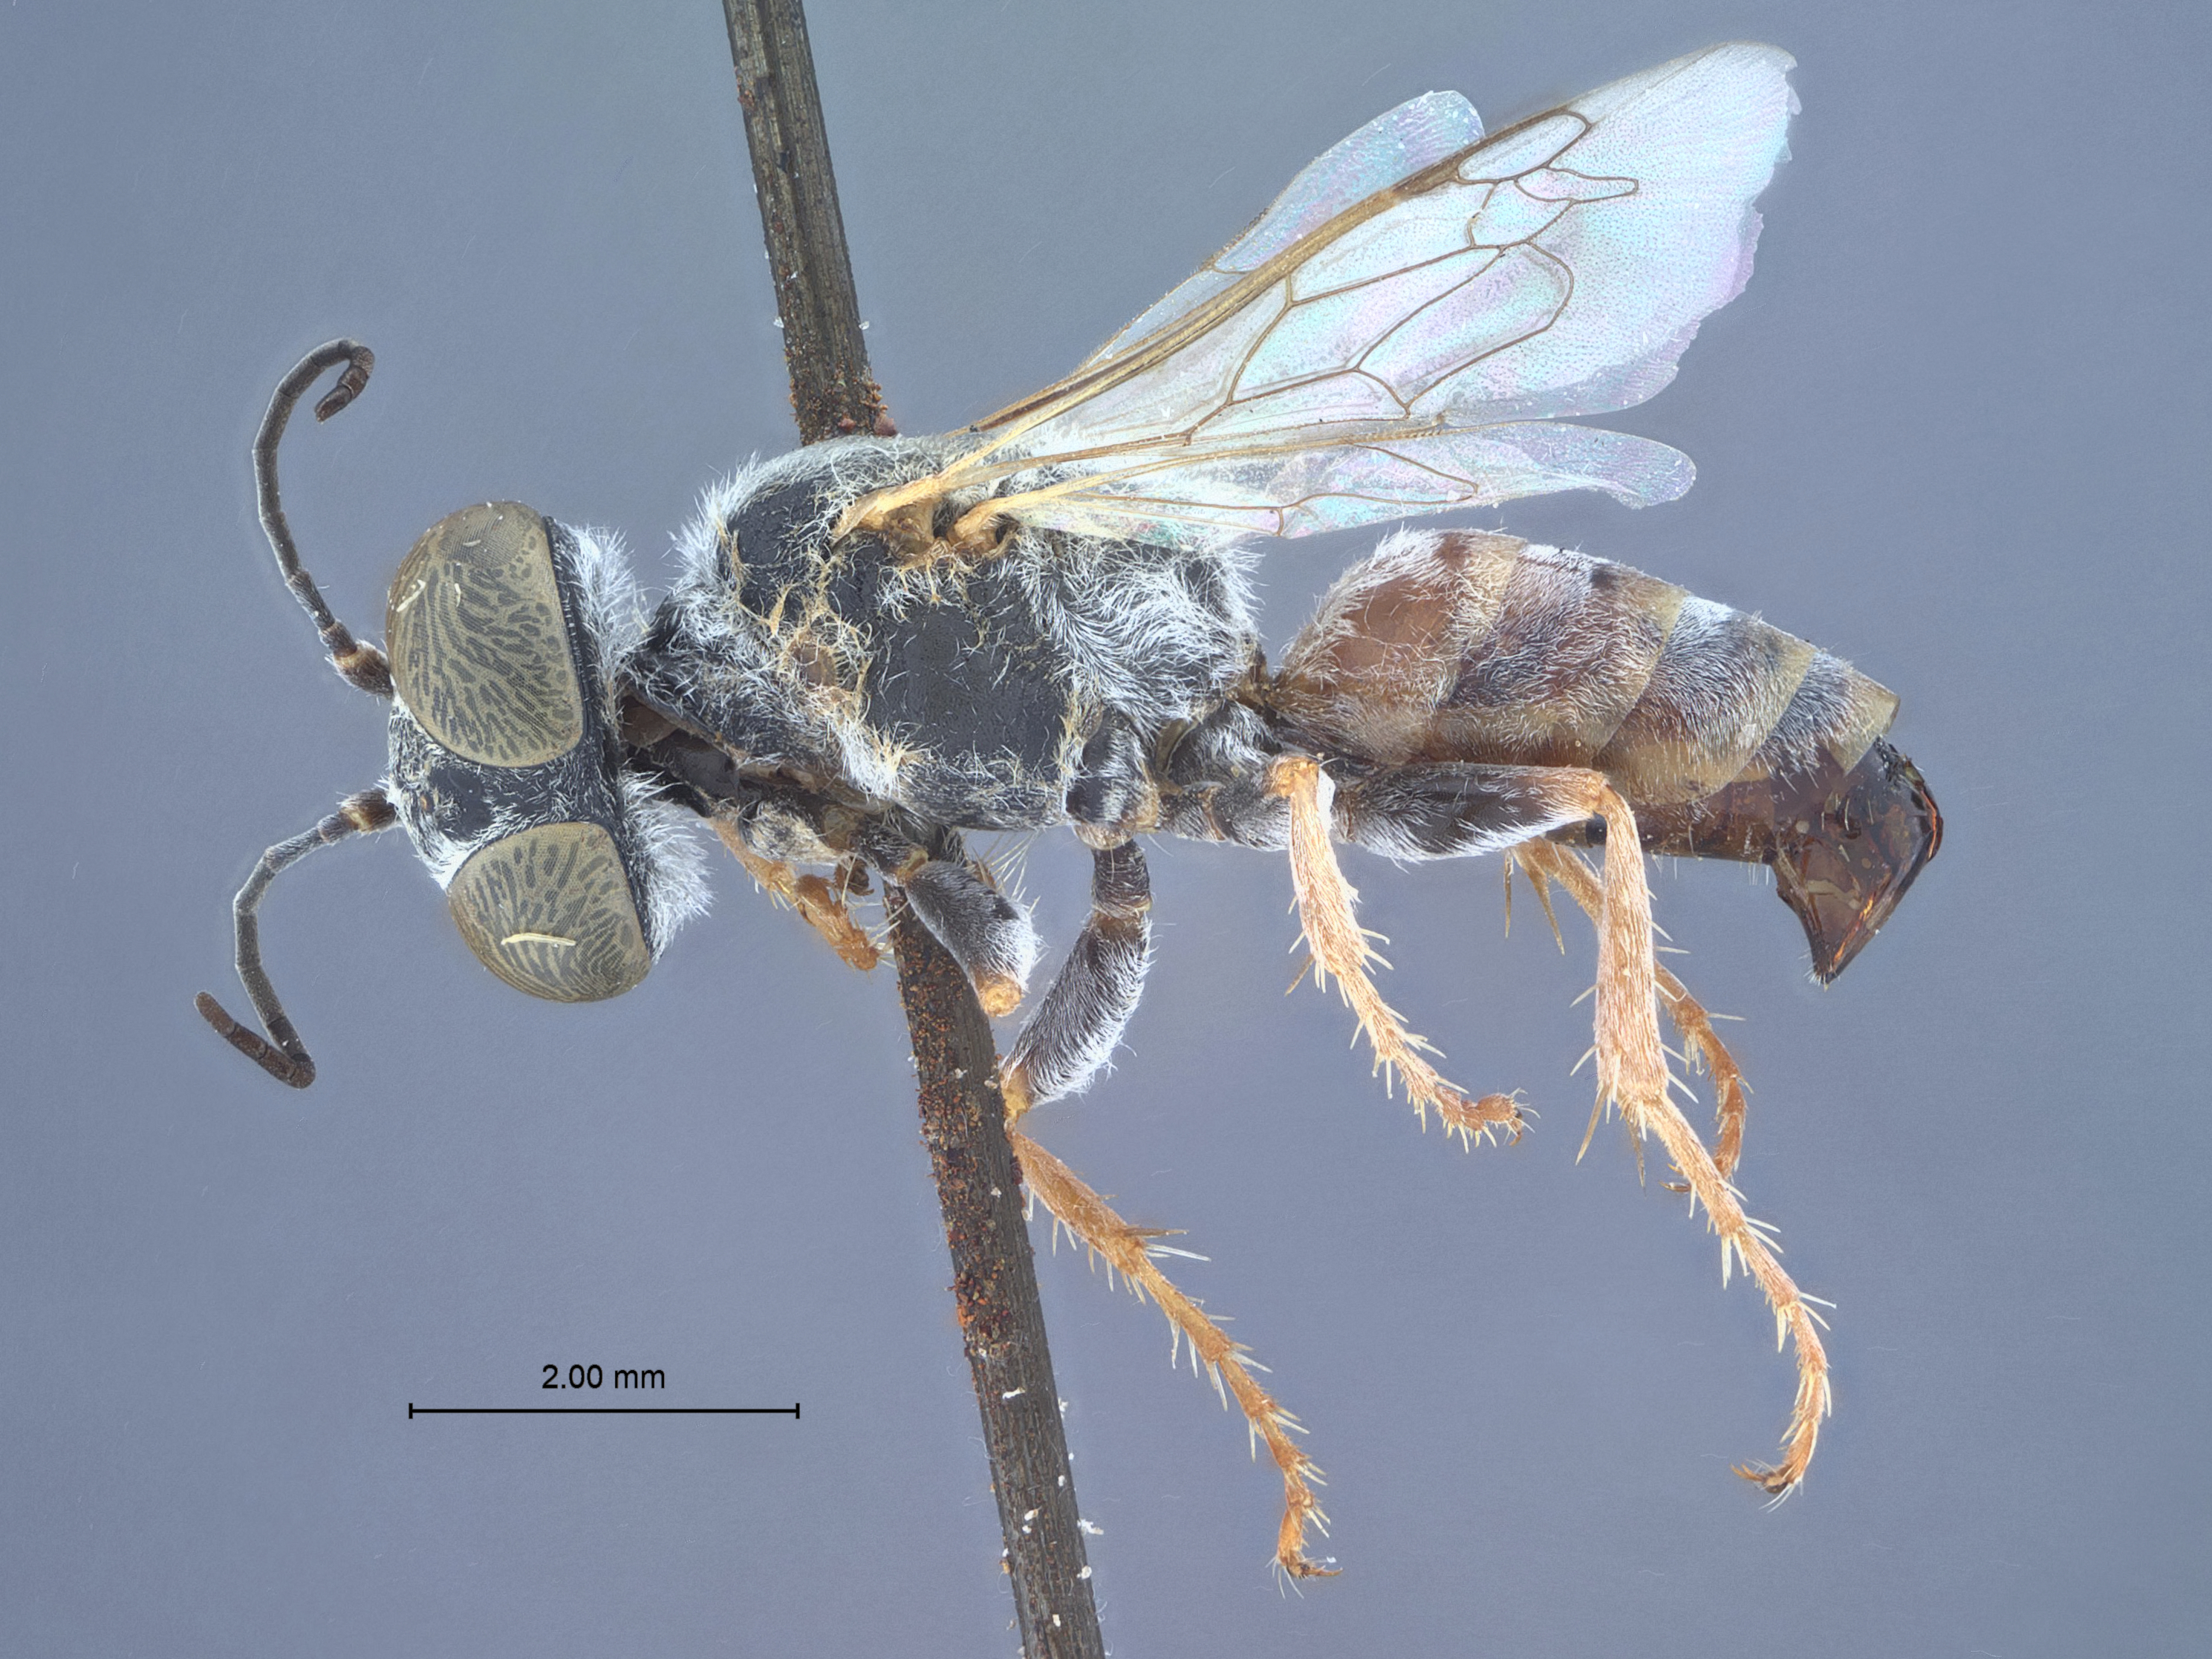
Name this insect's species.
Tachysphex crocodilius
